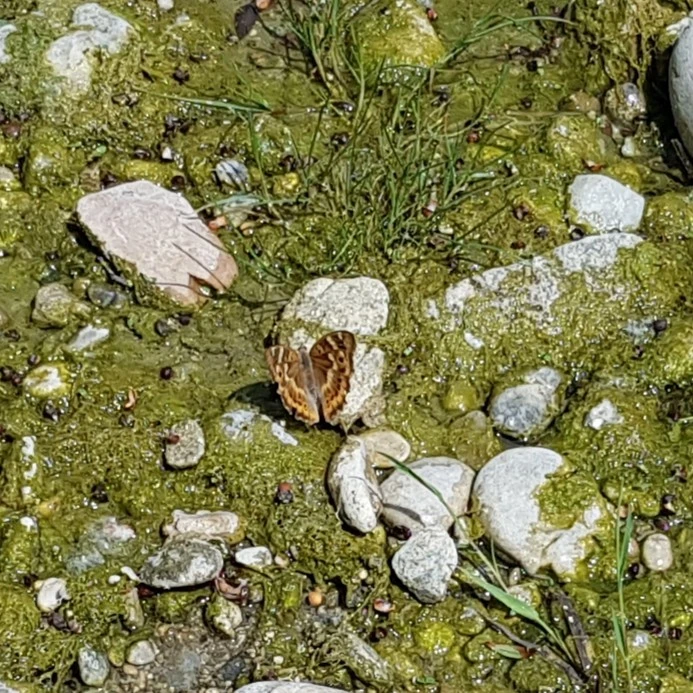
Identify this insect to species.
Apatura ilia
